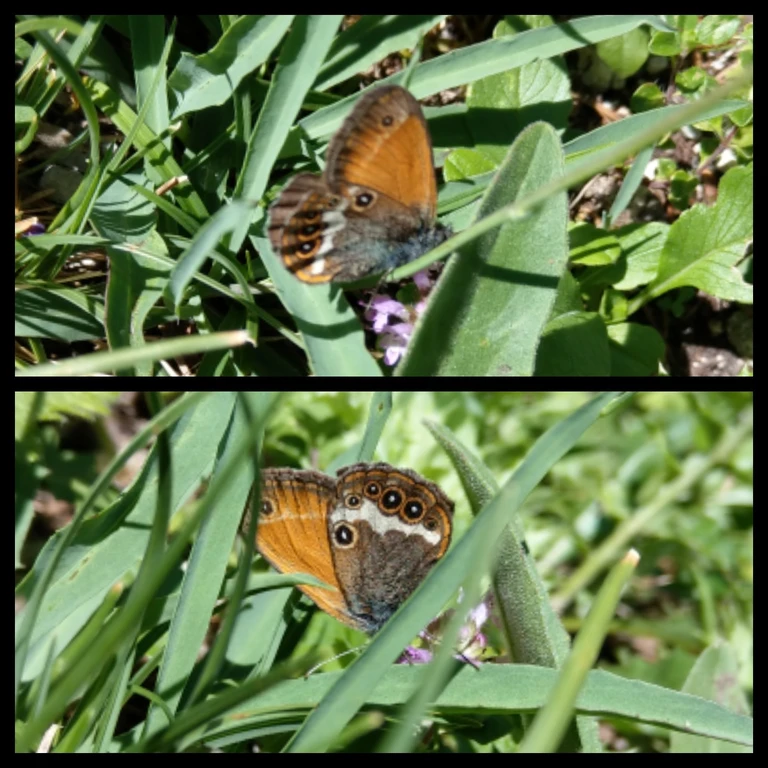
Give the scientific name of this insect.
Coenonympha arcania
